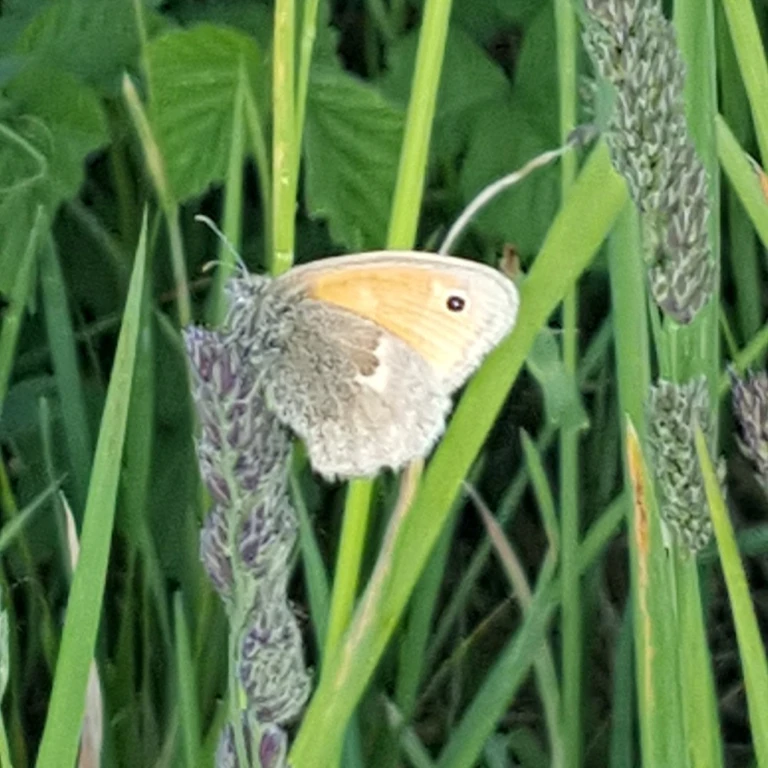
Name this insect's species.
Coenonympha pamphilus
